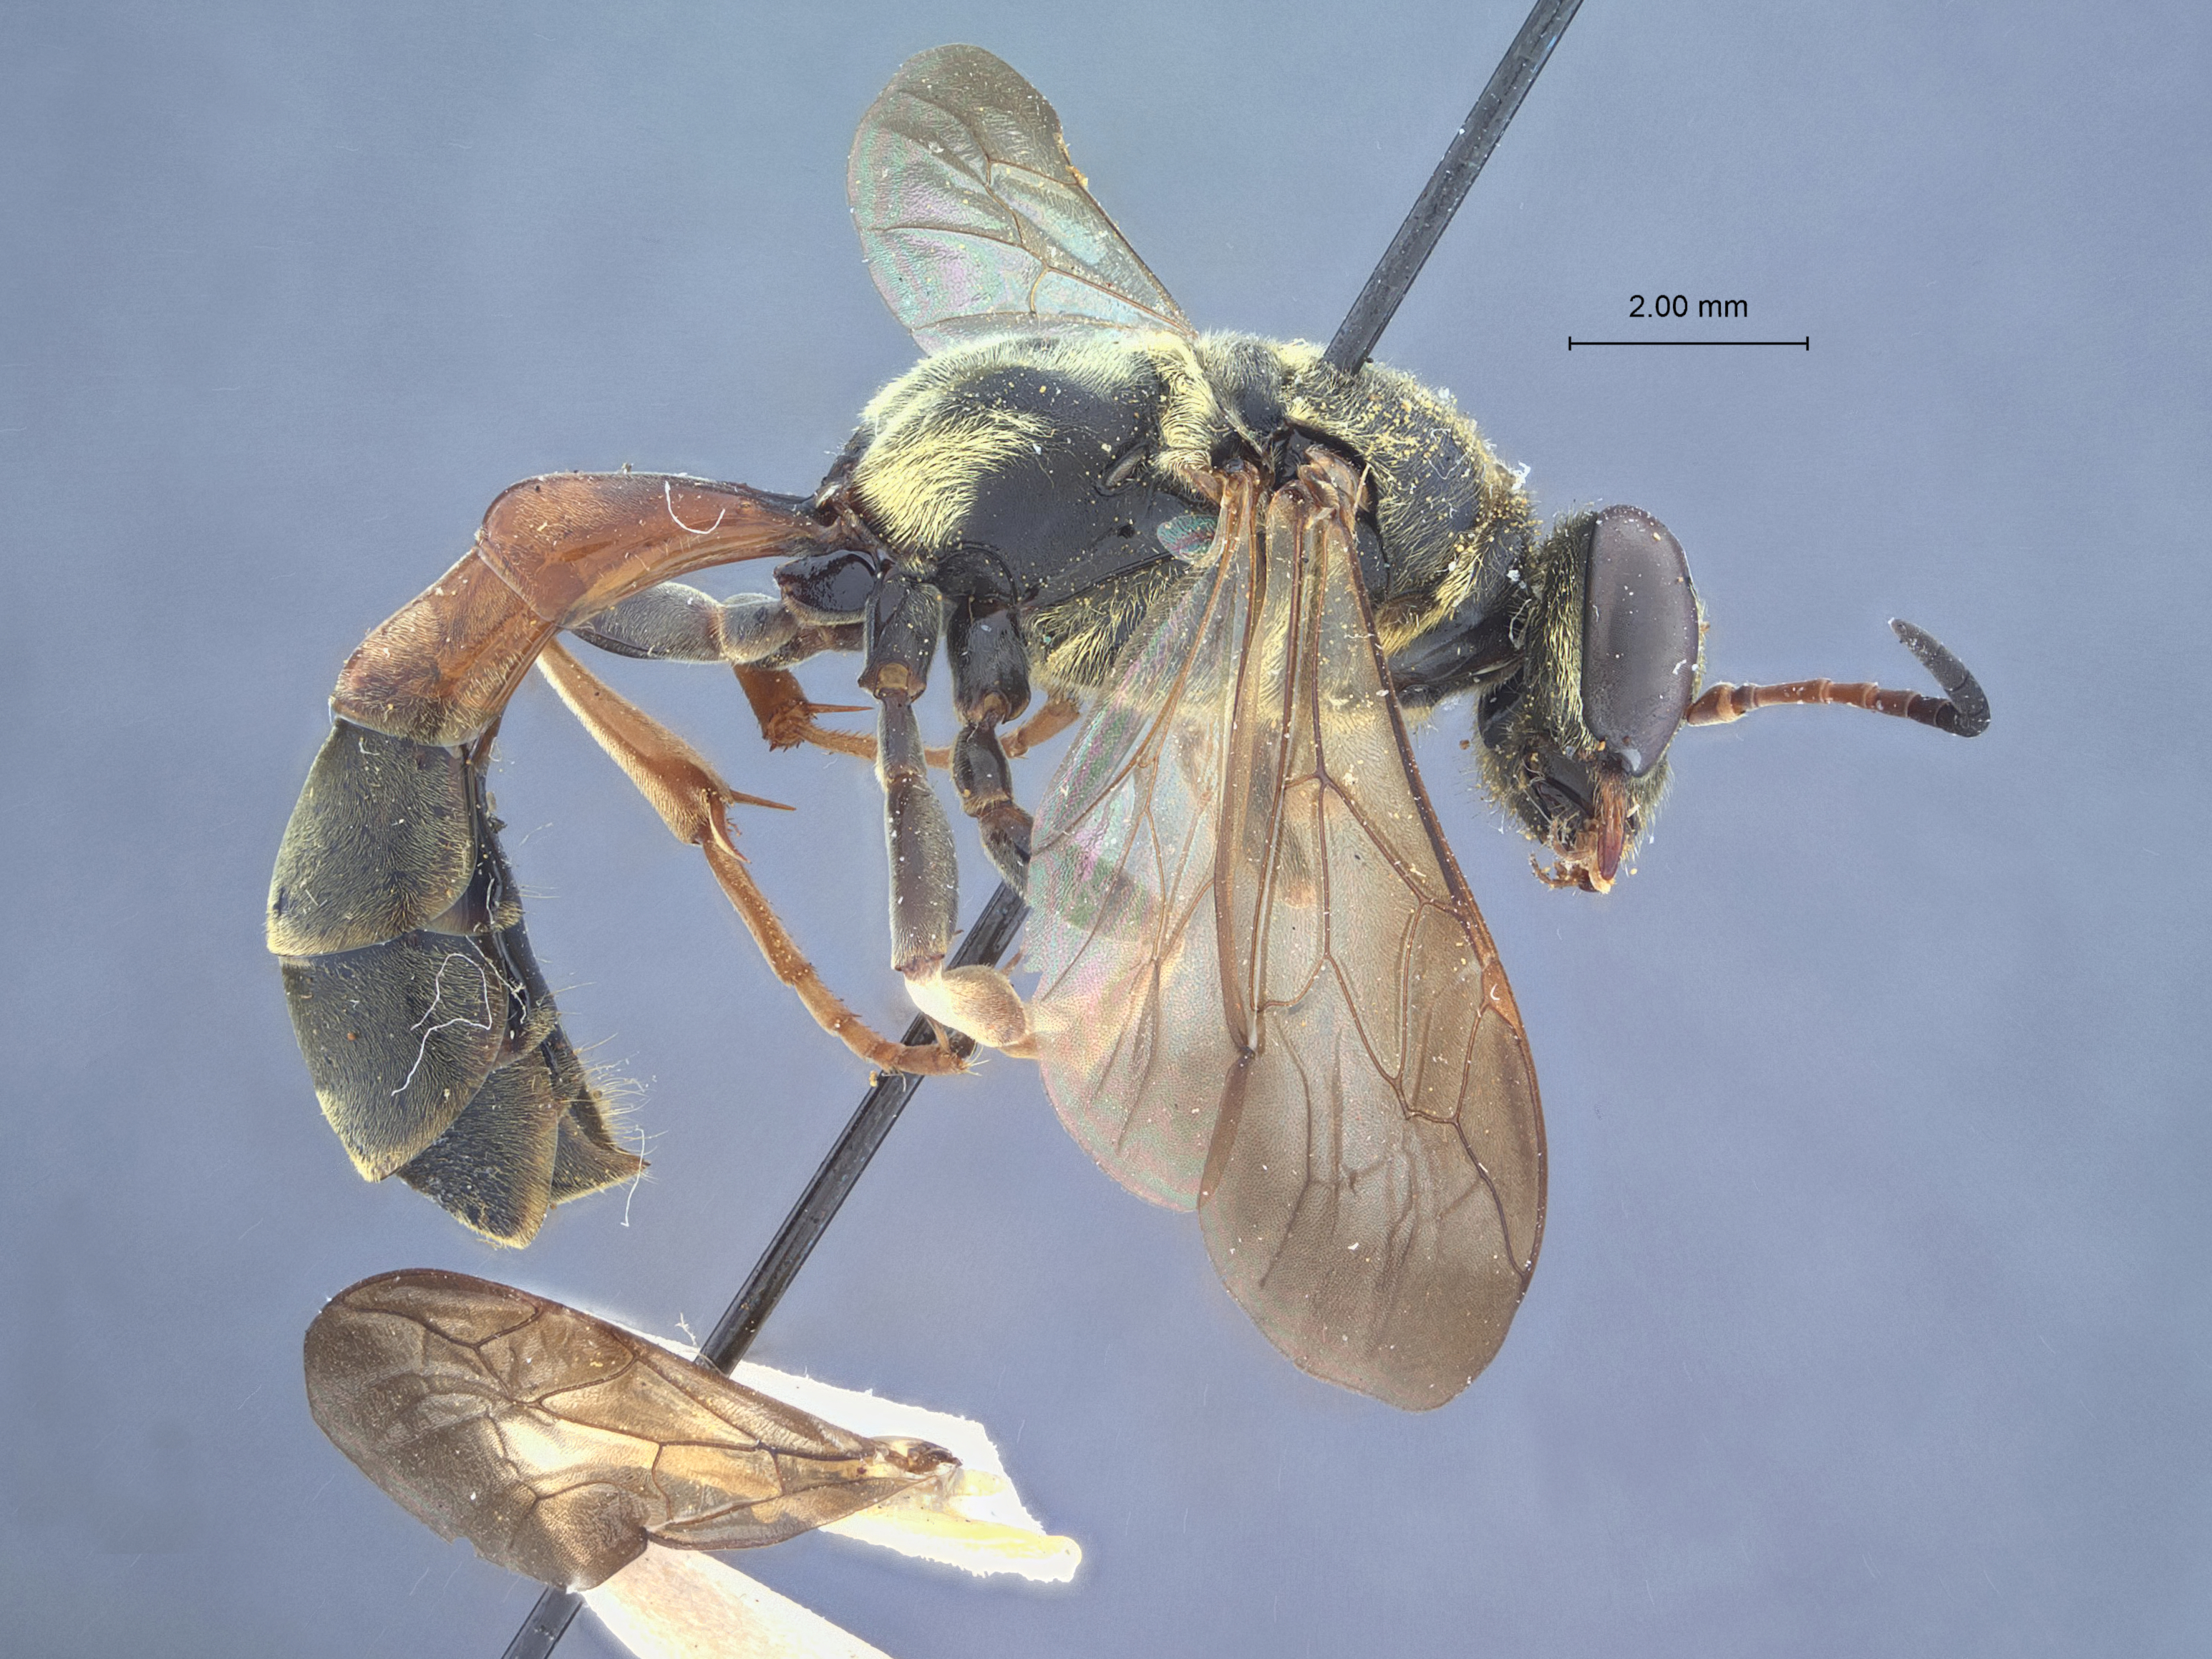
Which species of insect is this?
Trypoxylon aureolum
